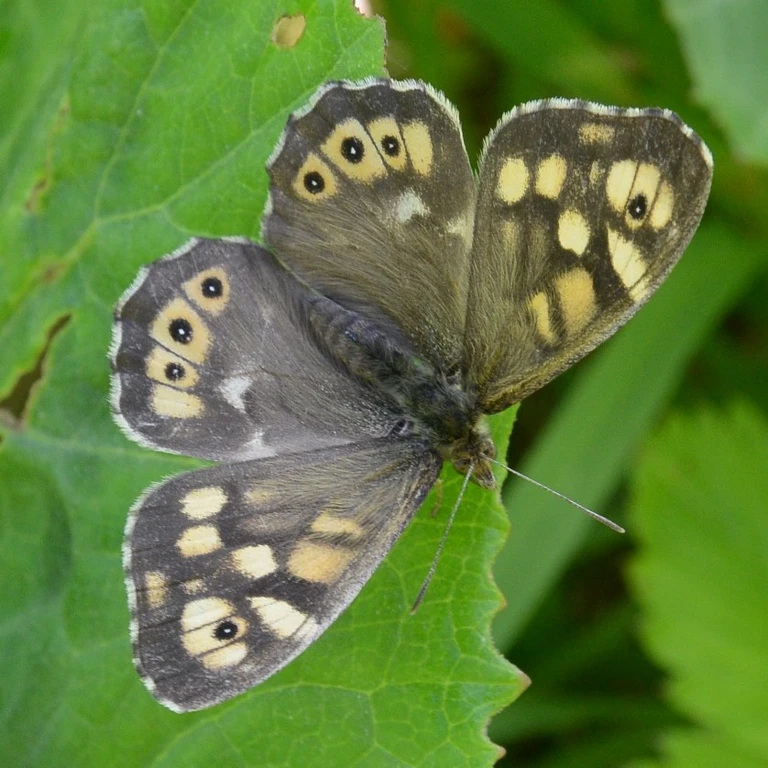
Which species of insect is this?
Pararge aegeria
